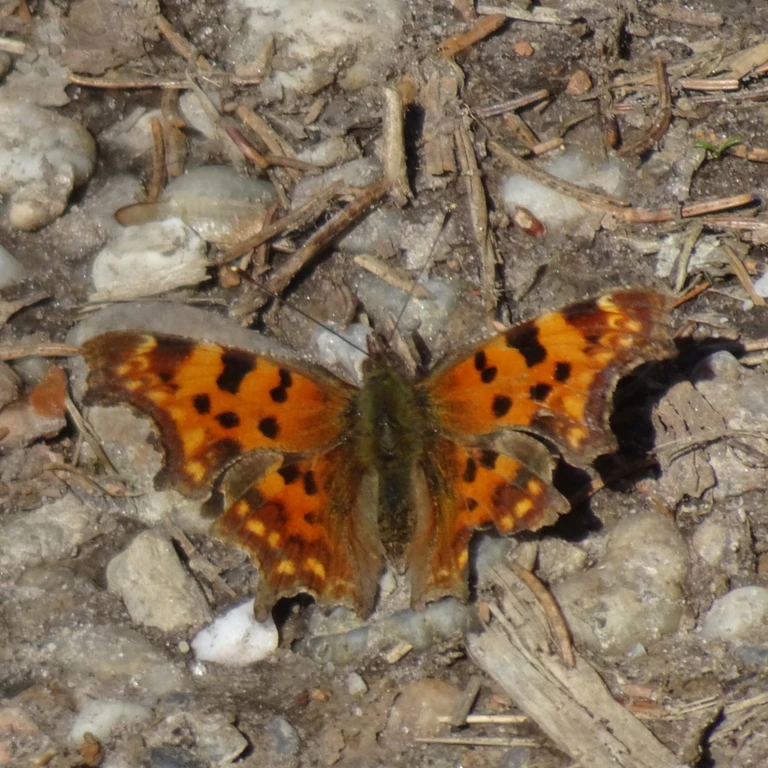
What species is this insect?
Polygonia c-album
